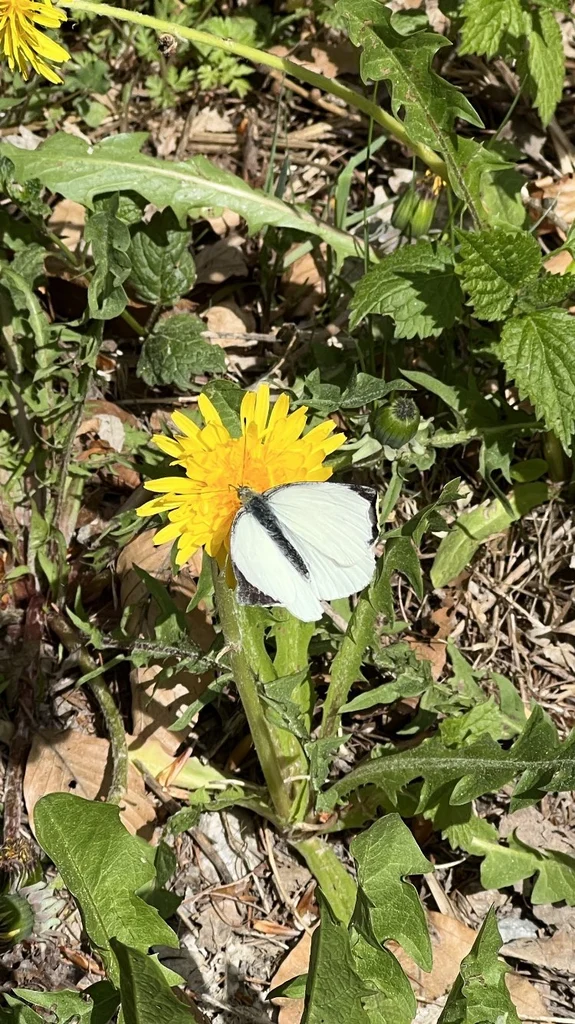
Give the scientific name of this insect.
Pieris brassicae
